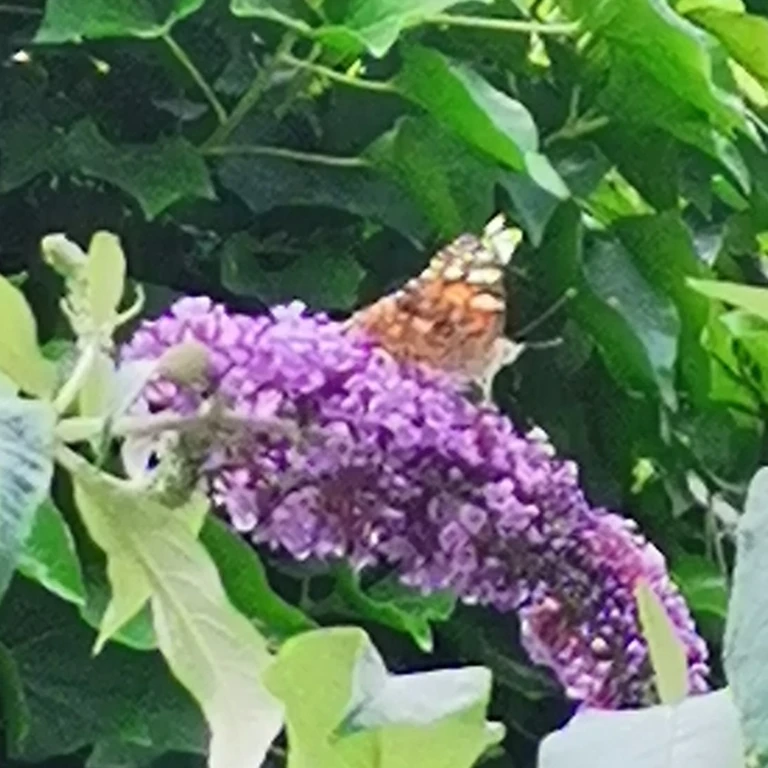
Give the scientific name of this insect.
Vanessa cardui
